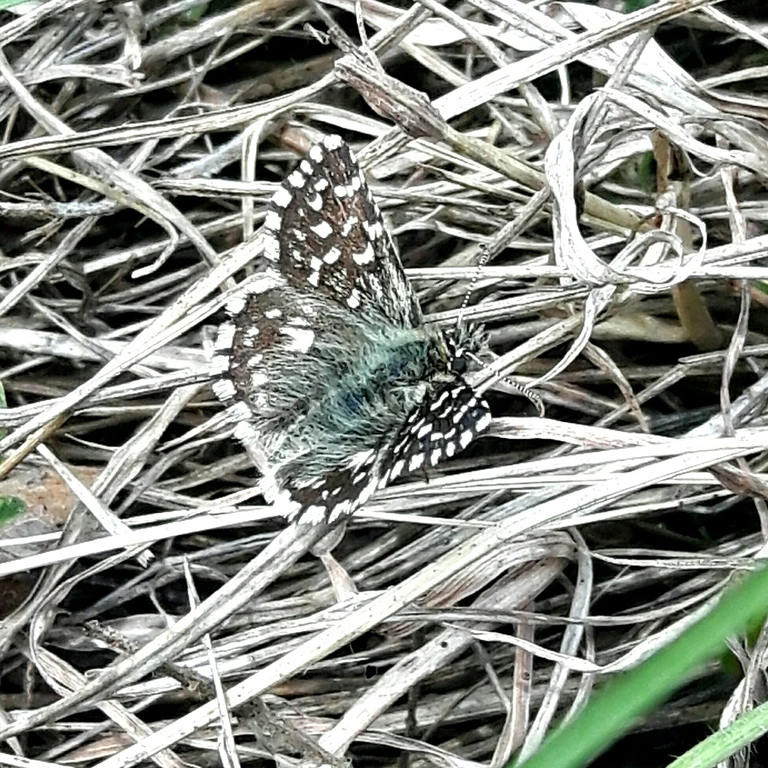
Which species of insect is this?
Pyrgus malvae
